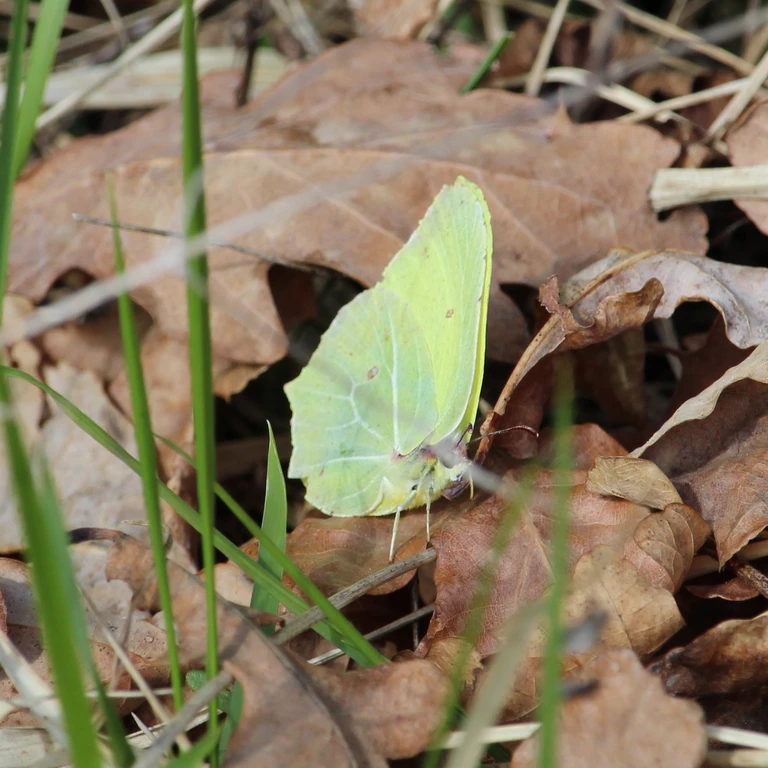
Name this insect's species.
Gonepteryx rhamni
